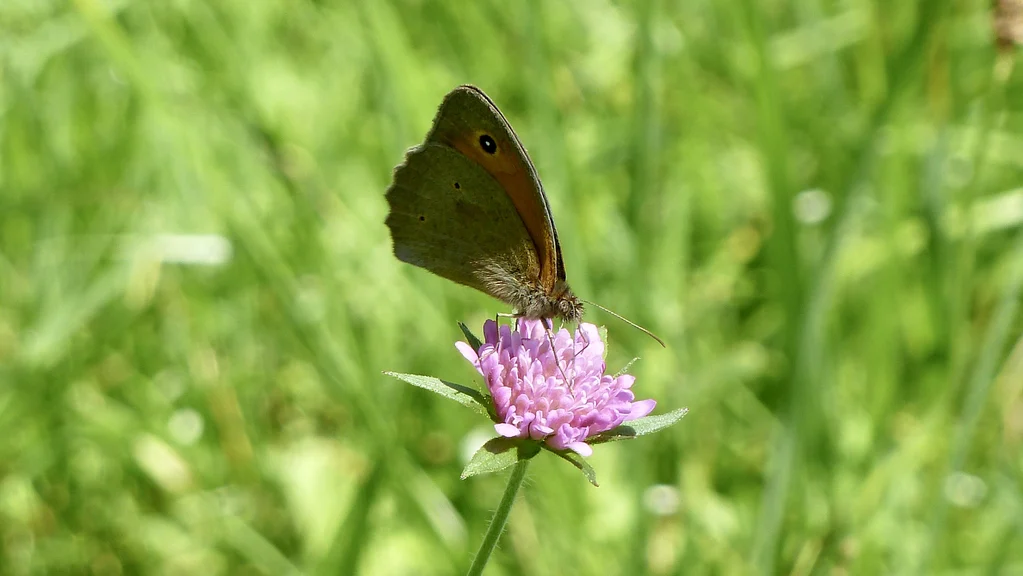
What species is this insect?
Maniola jurtina
